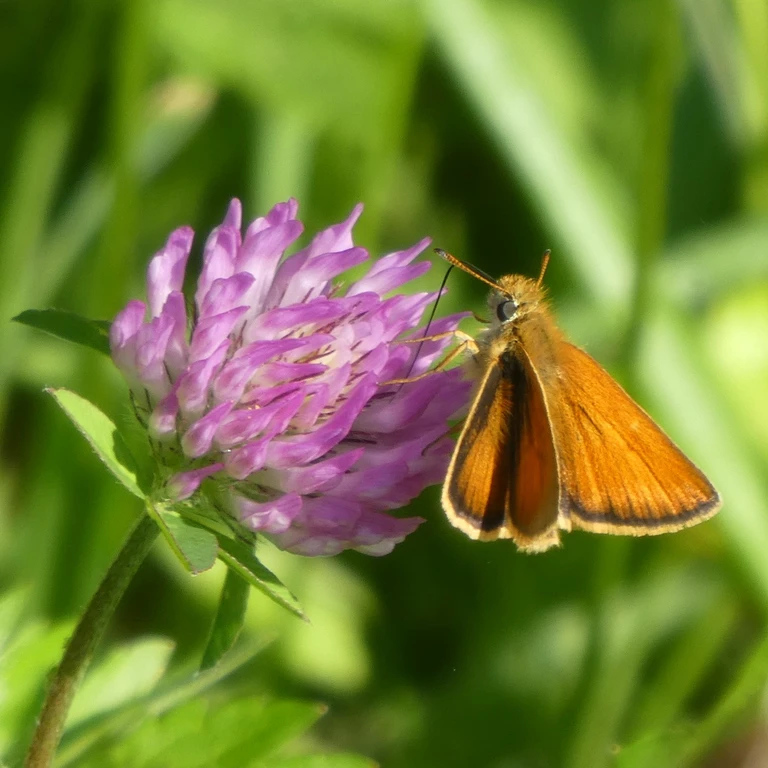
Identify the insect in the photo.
Thymelicus lineola
